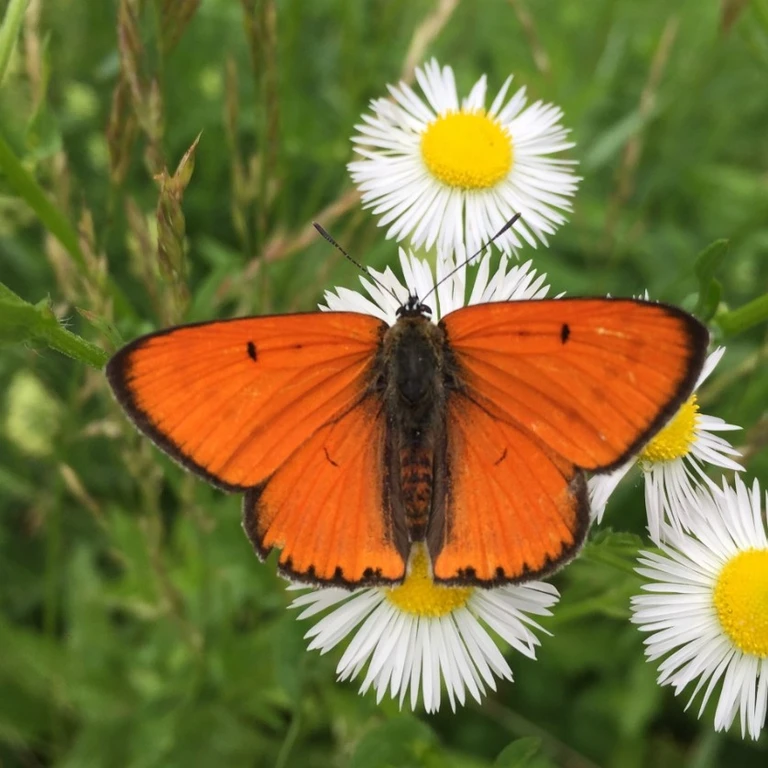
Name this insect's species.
Lycaena dispar
